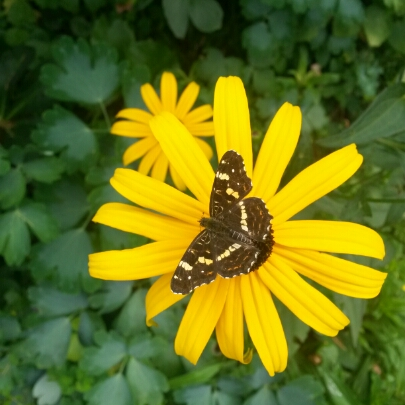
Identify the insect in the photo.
Araschnia levana
